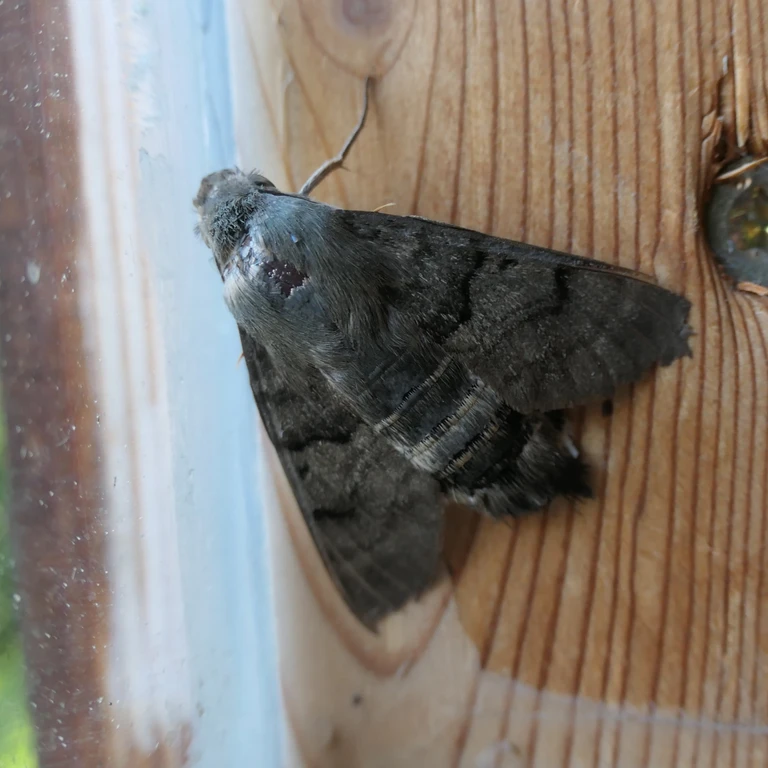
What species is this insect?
Macroglossum stellatarum
